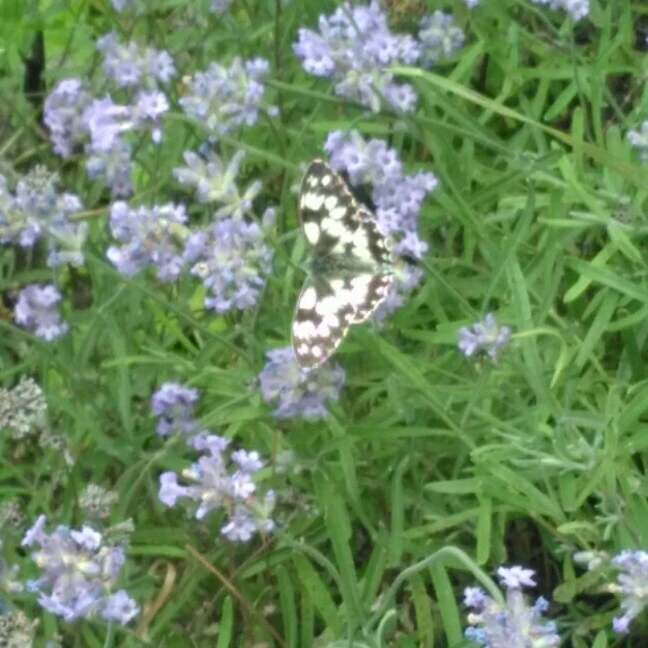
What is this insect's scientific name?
Melanargia galathea
